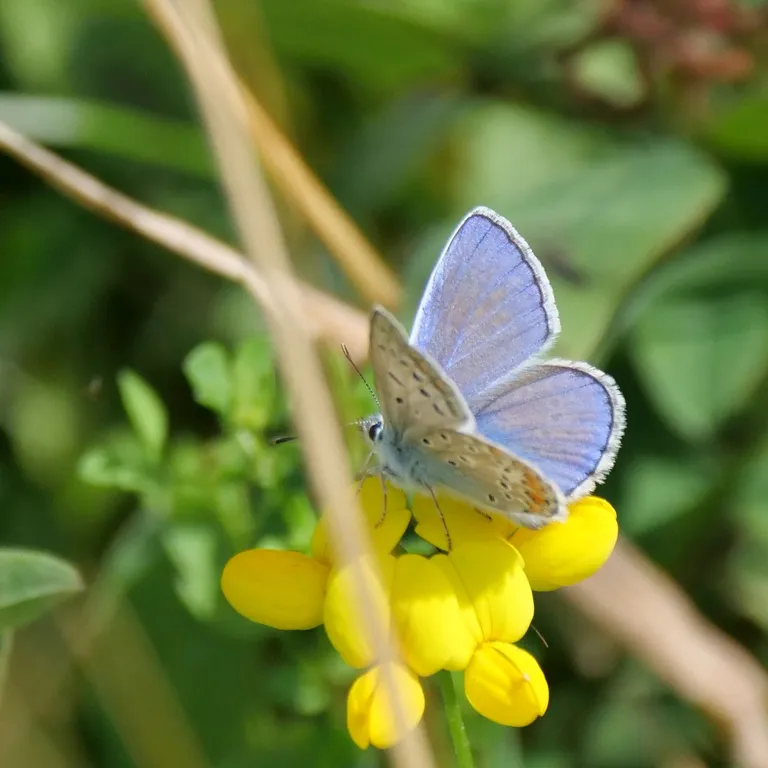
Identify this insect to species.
Polyommatus icarus
